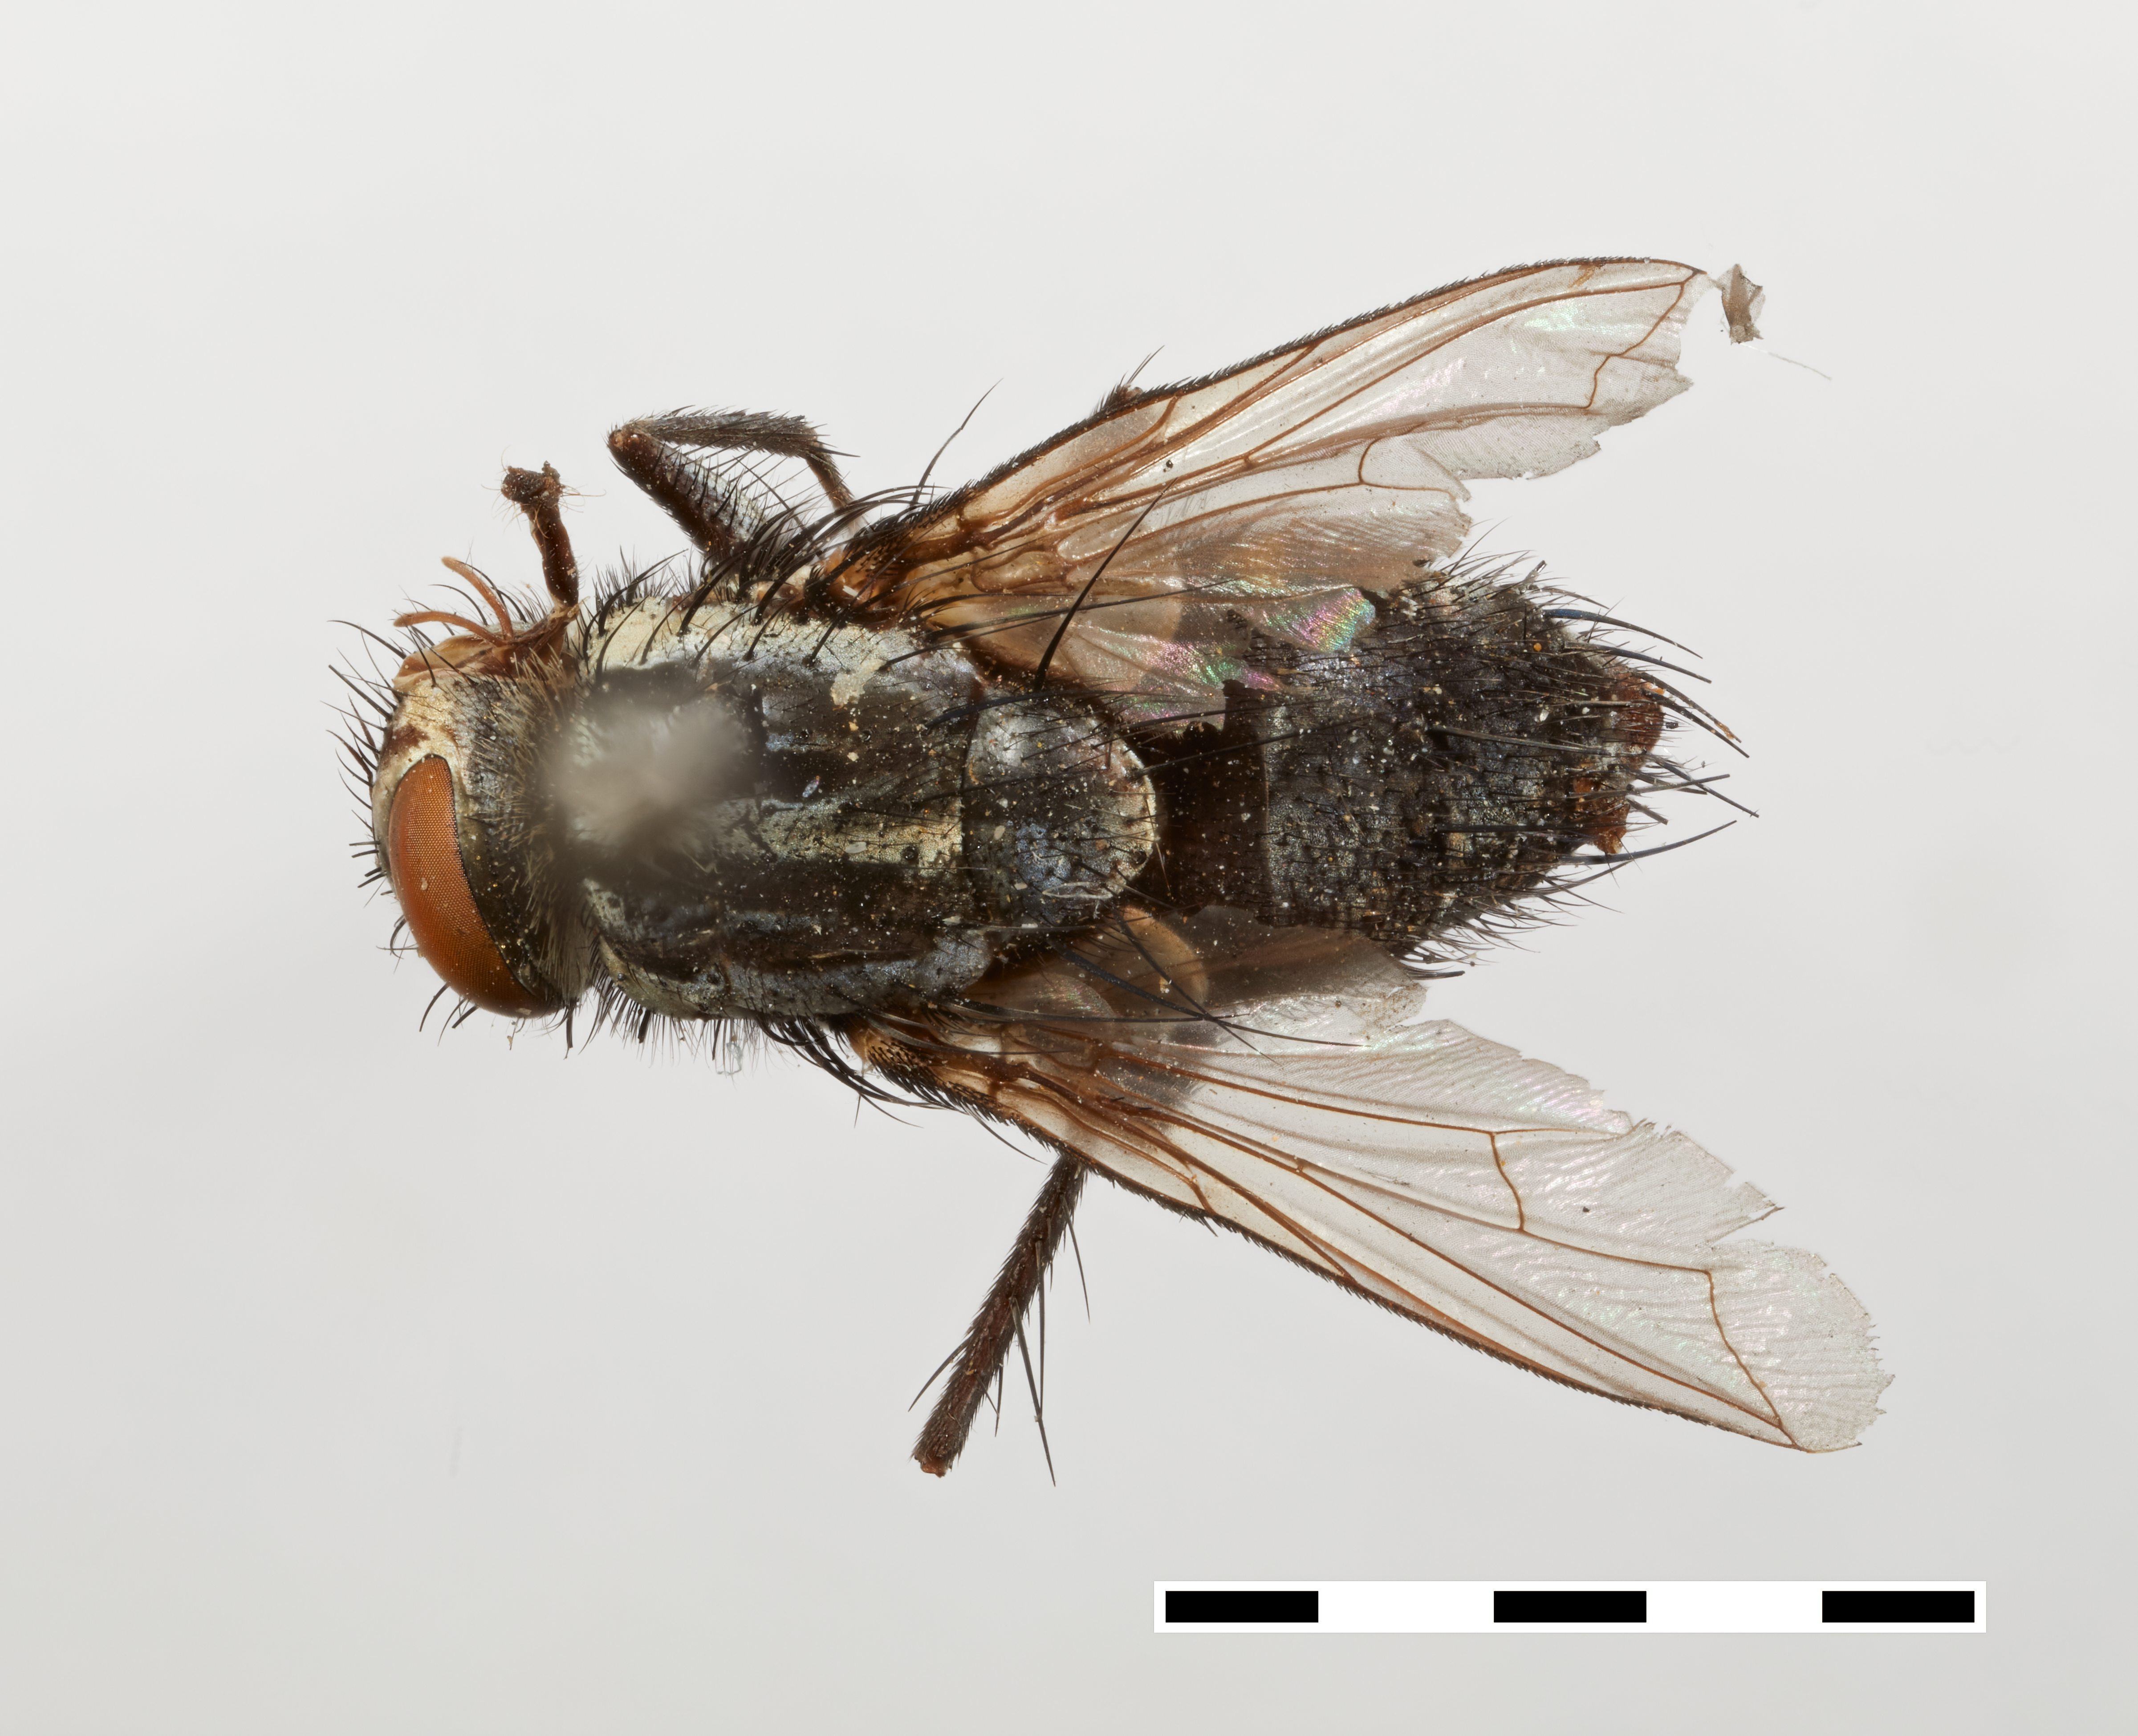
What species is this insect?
Vibrissovoria petiolata
